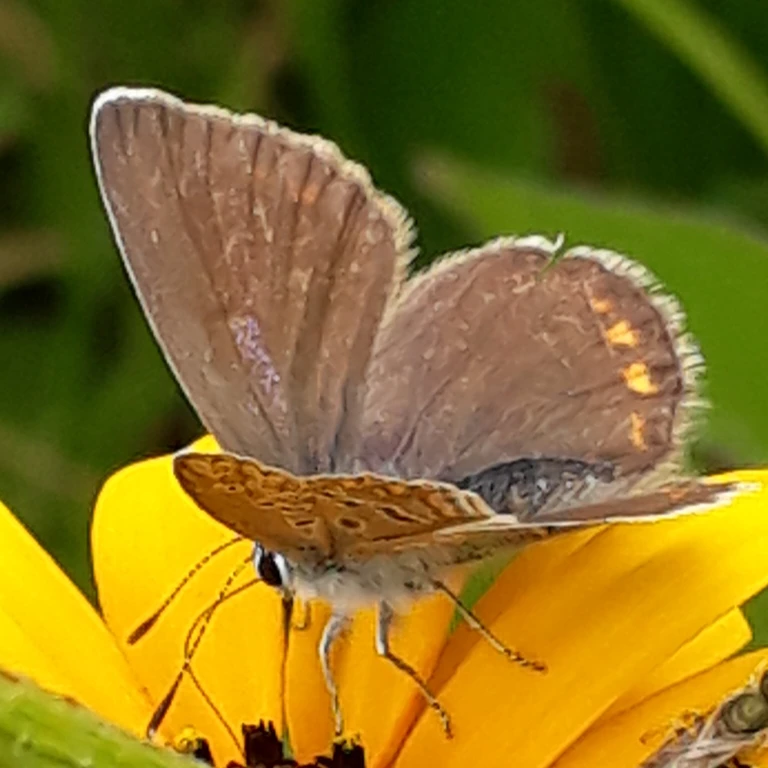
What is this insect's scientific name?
Polyommatus icarus
